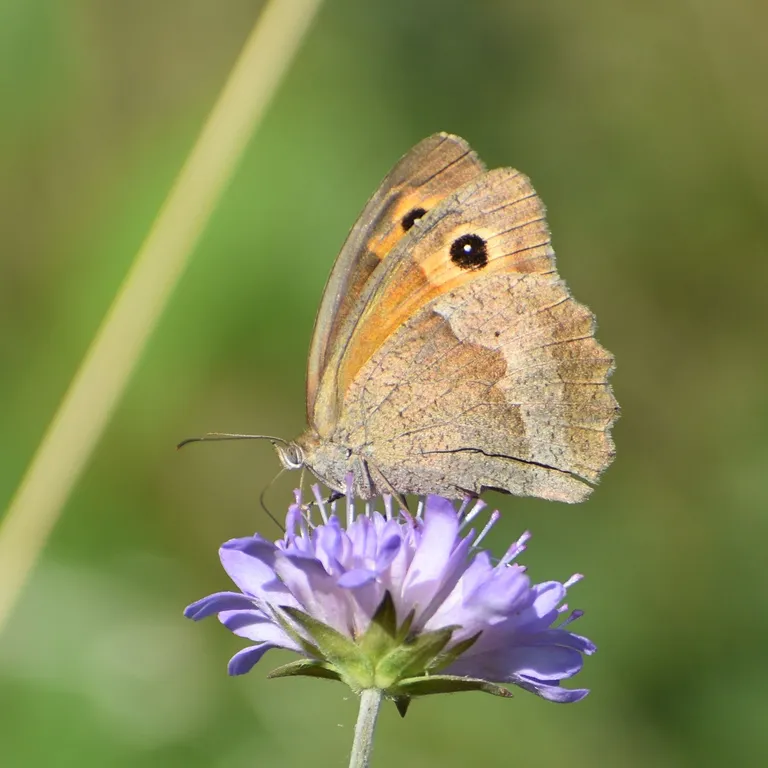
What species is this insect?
Maniola jurtina
